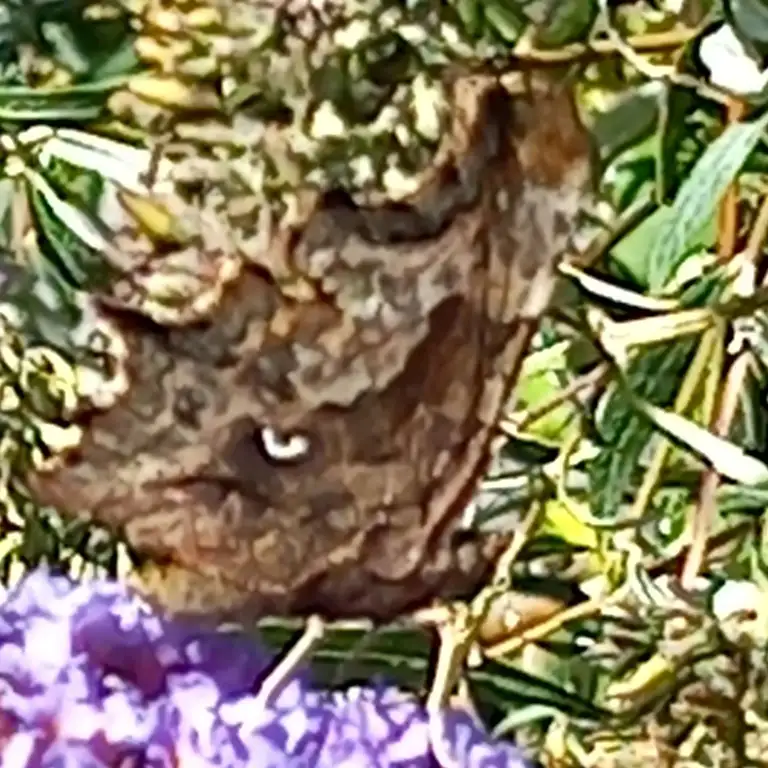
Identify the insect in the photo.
Polygonia c-album
